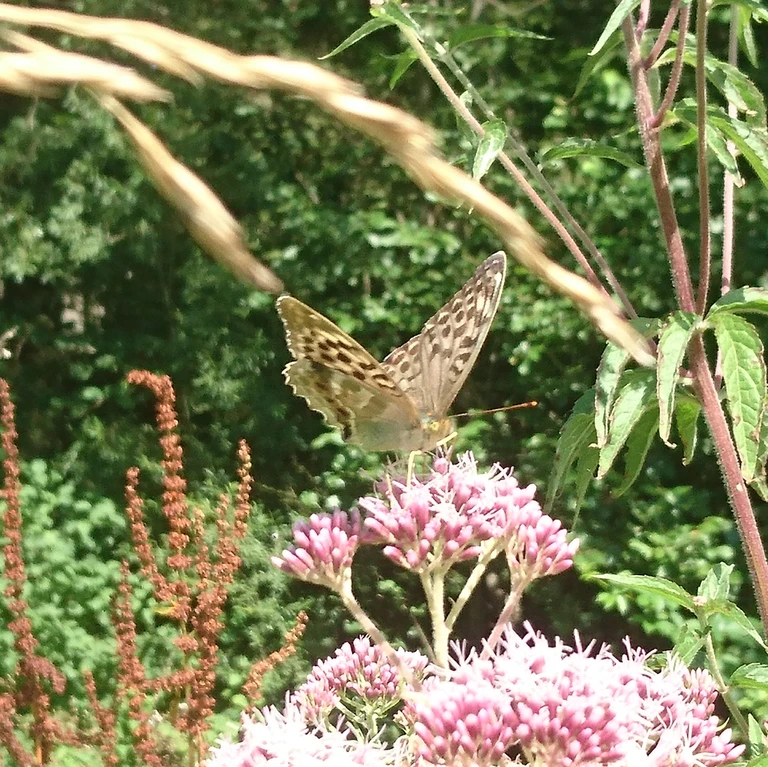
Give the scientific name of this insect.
Argynnis paphia
